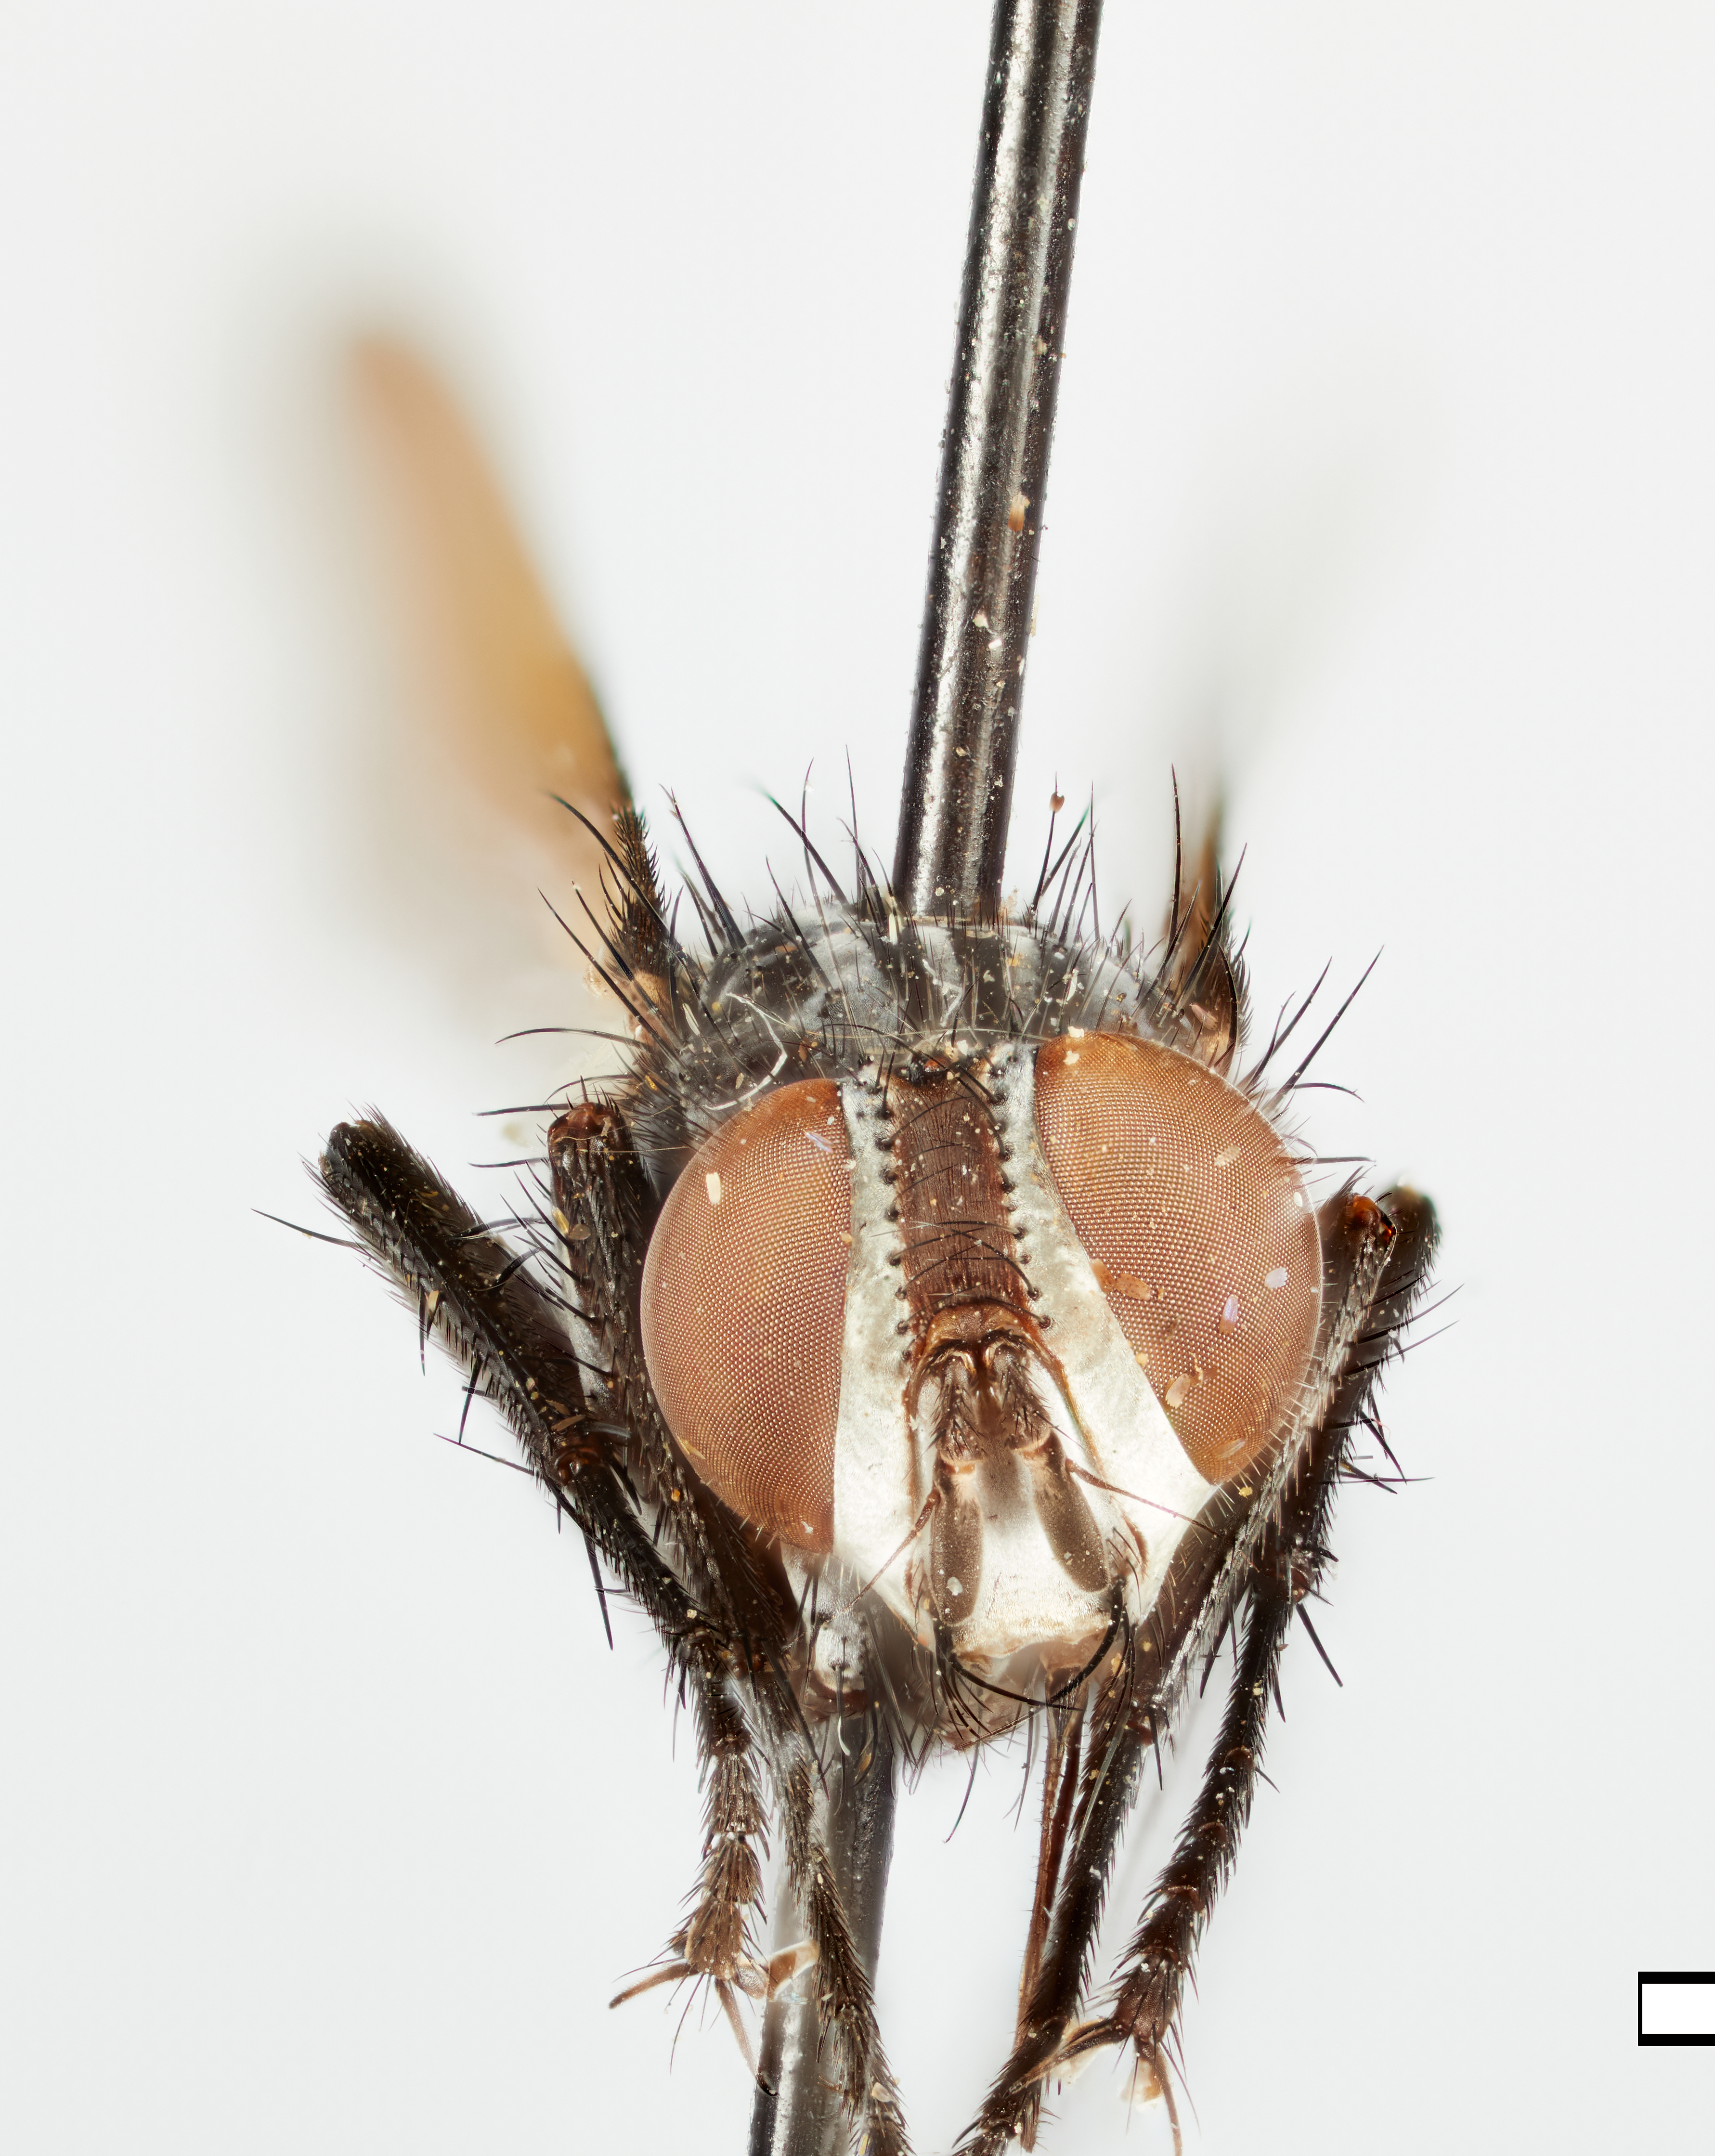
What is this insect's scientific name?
Cylindromyia uniformis
